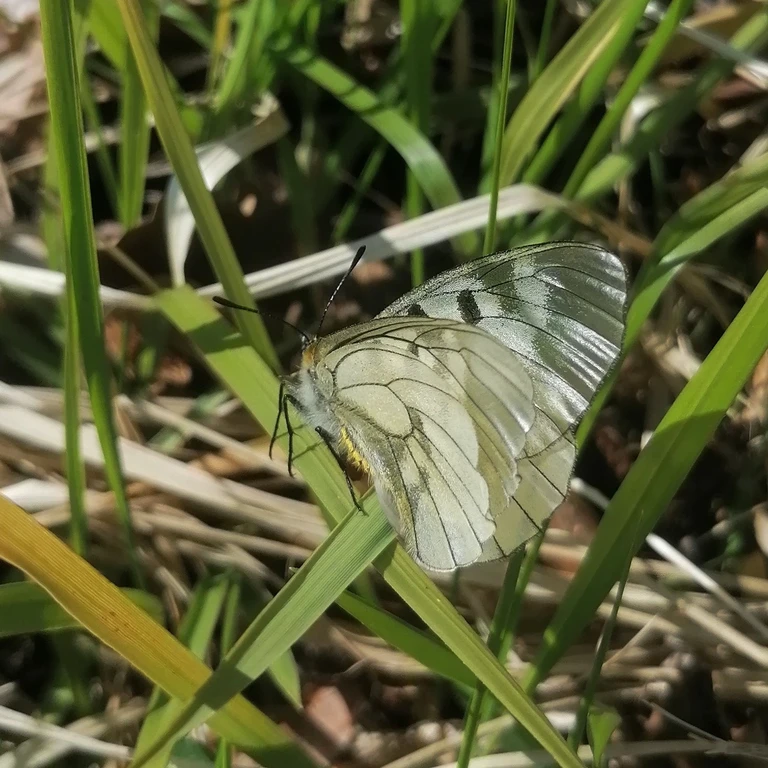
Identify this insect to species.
Parnassius mnemosyne
